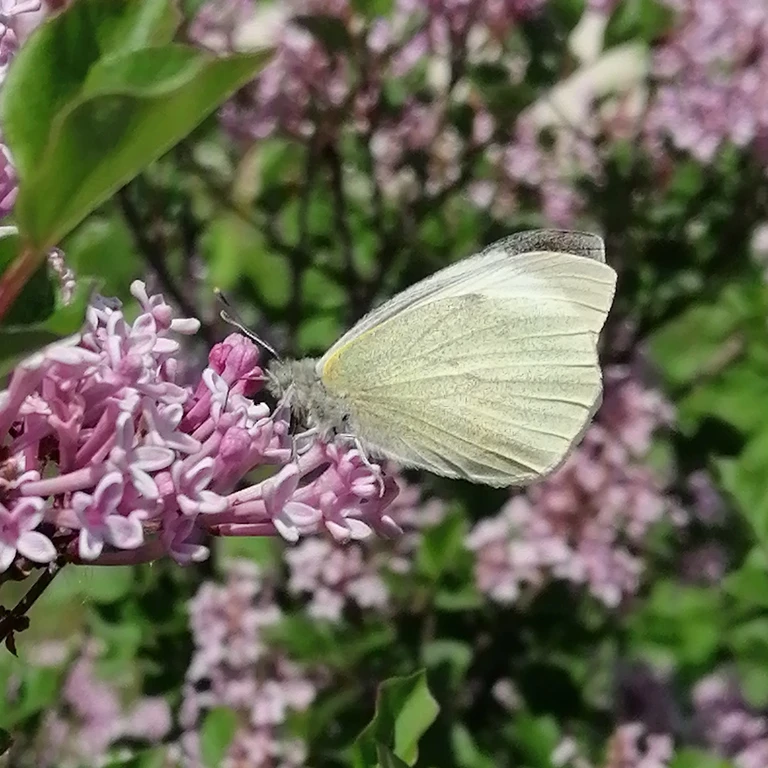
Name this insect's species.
Pieris brassicae
